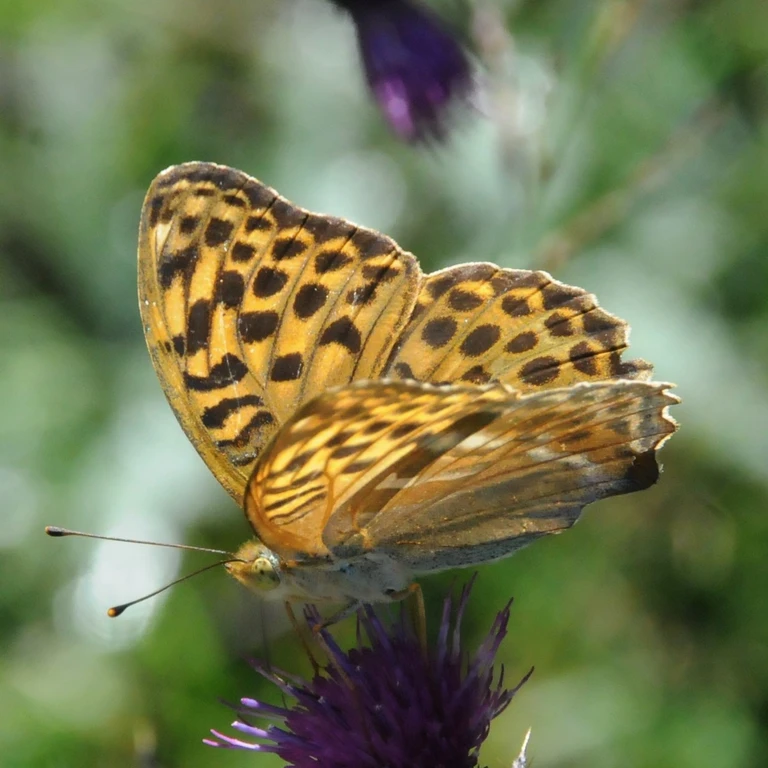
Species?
Argynnis paphia
